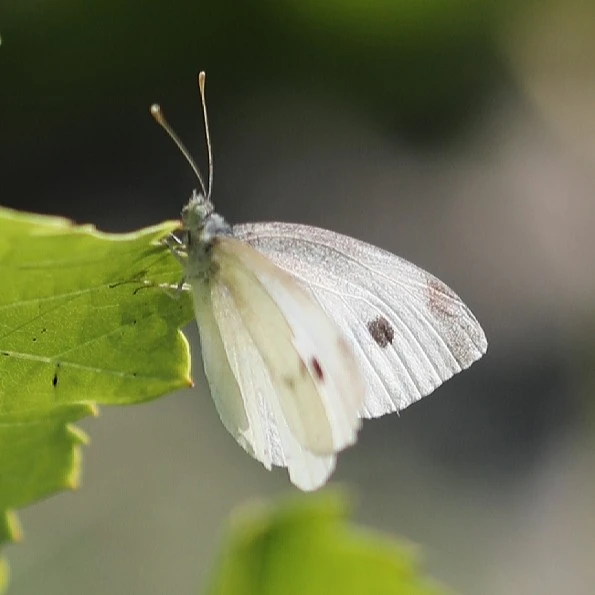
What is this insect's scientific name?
Pieris rapae
